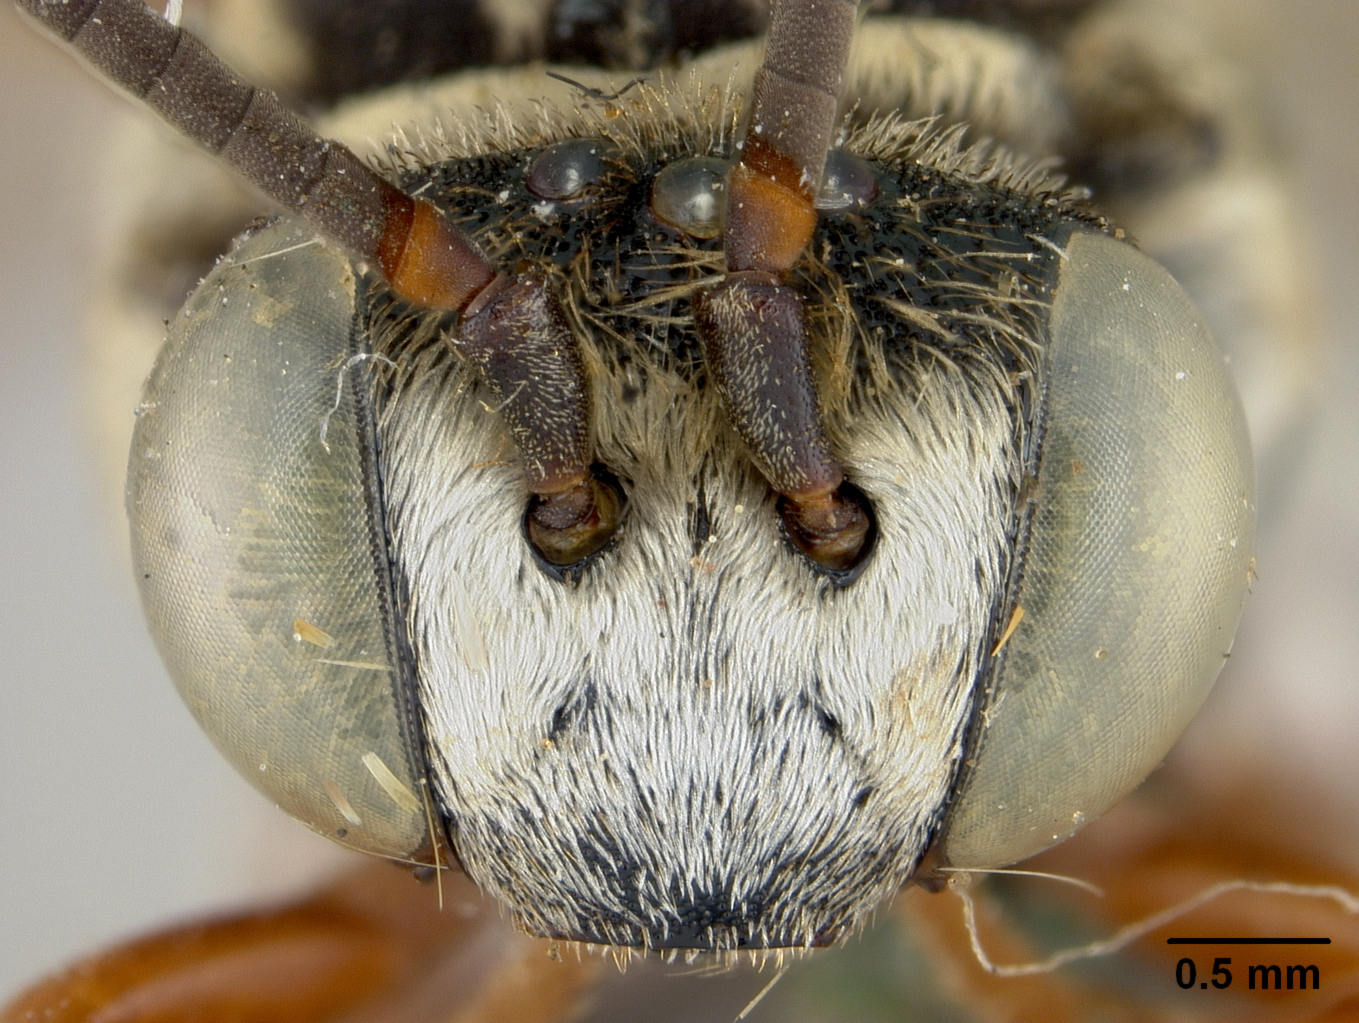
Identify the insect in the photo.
Epeolus occidentalis
